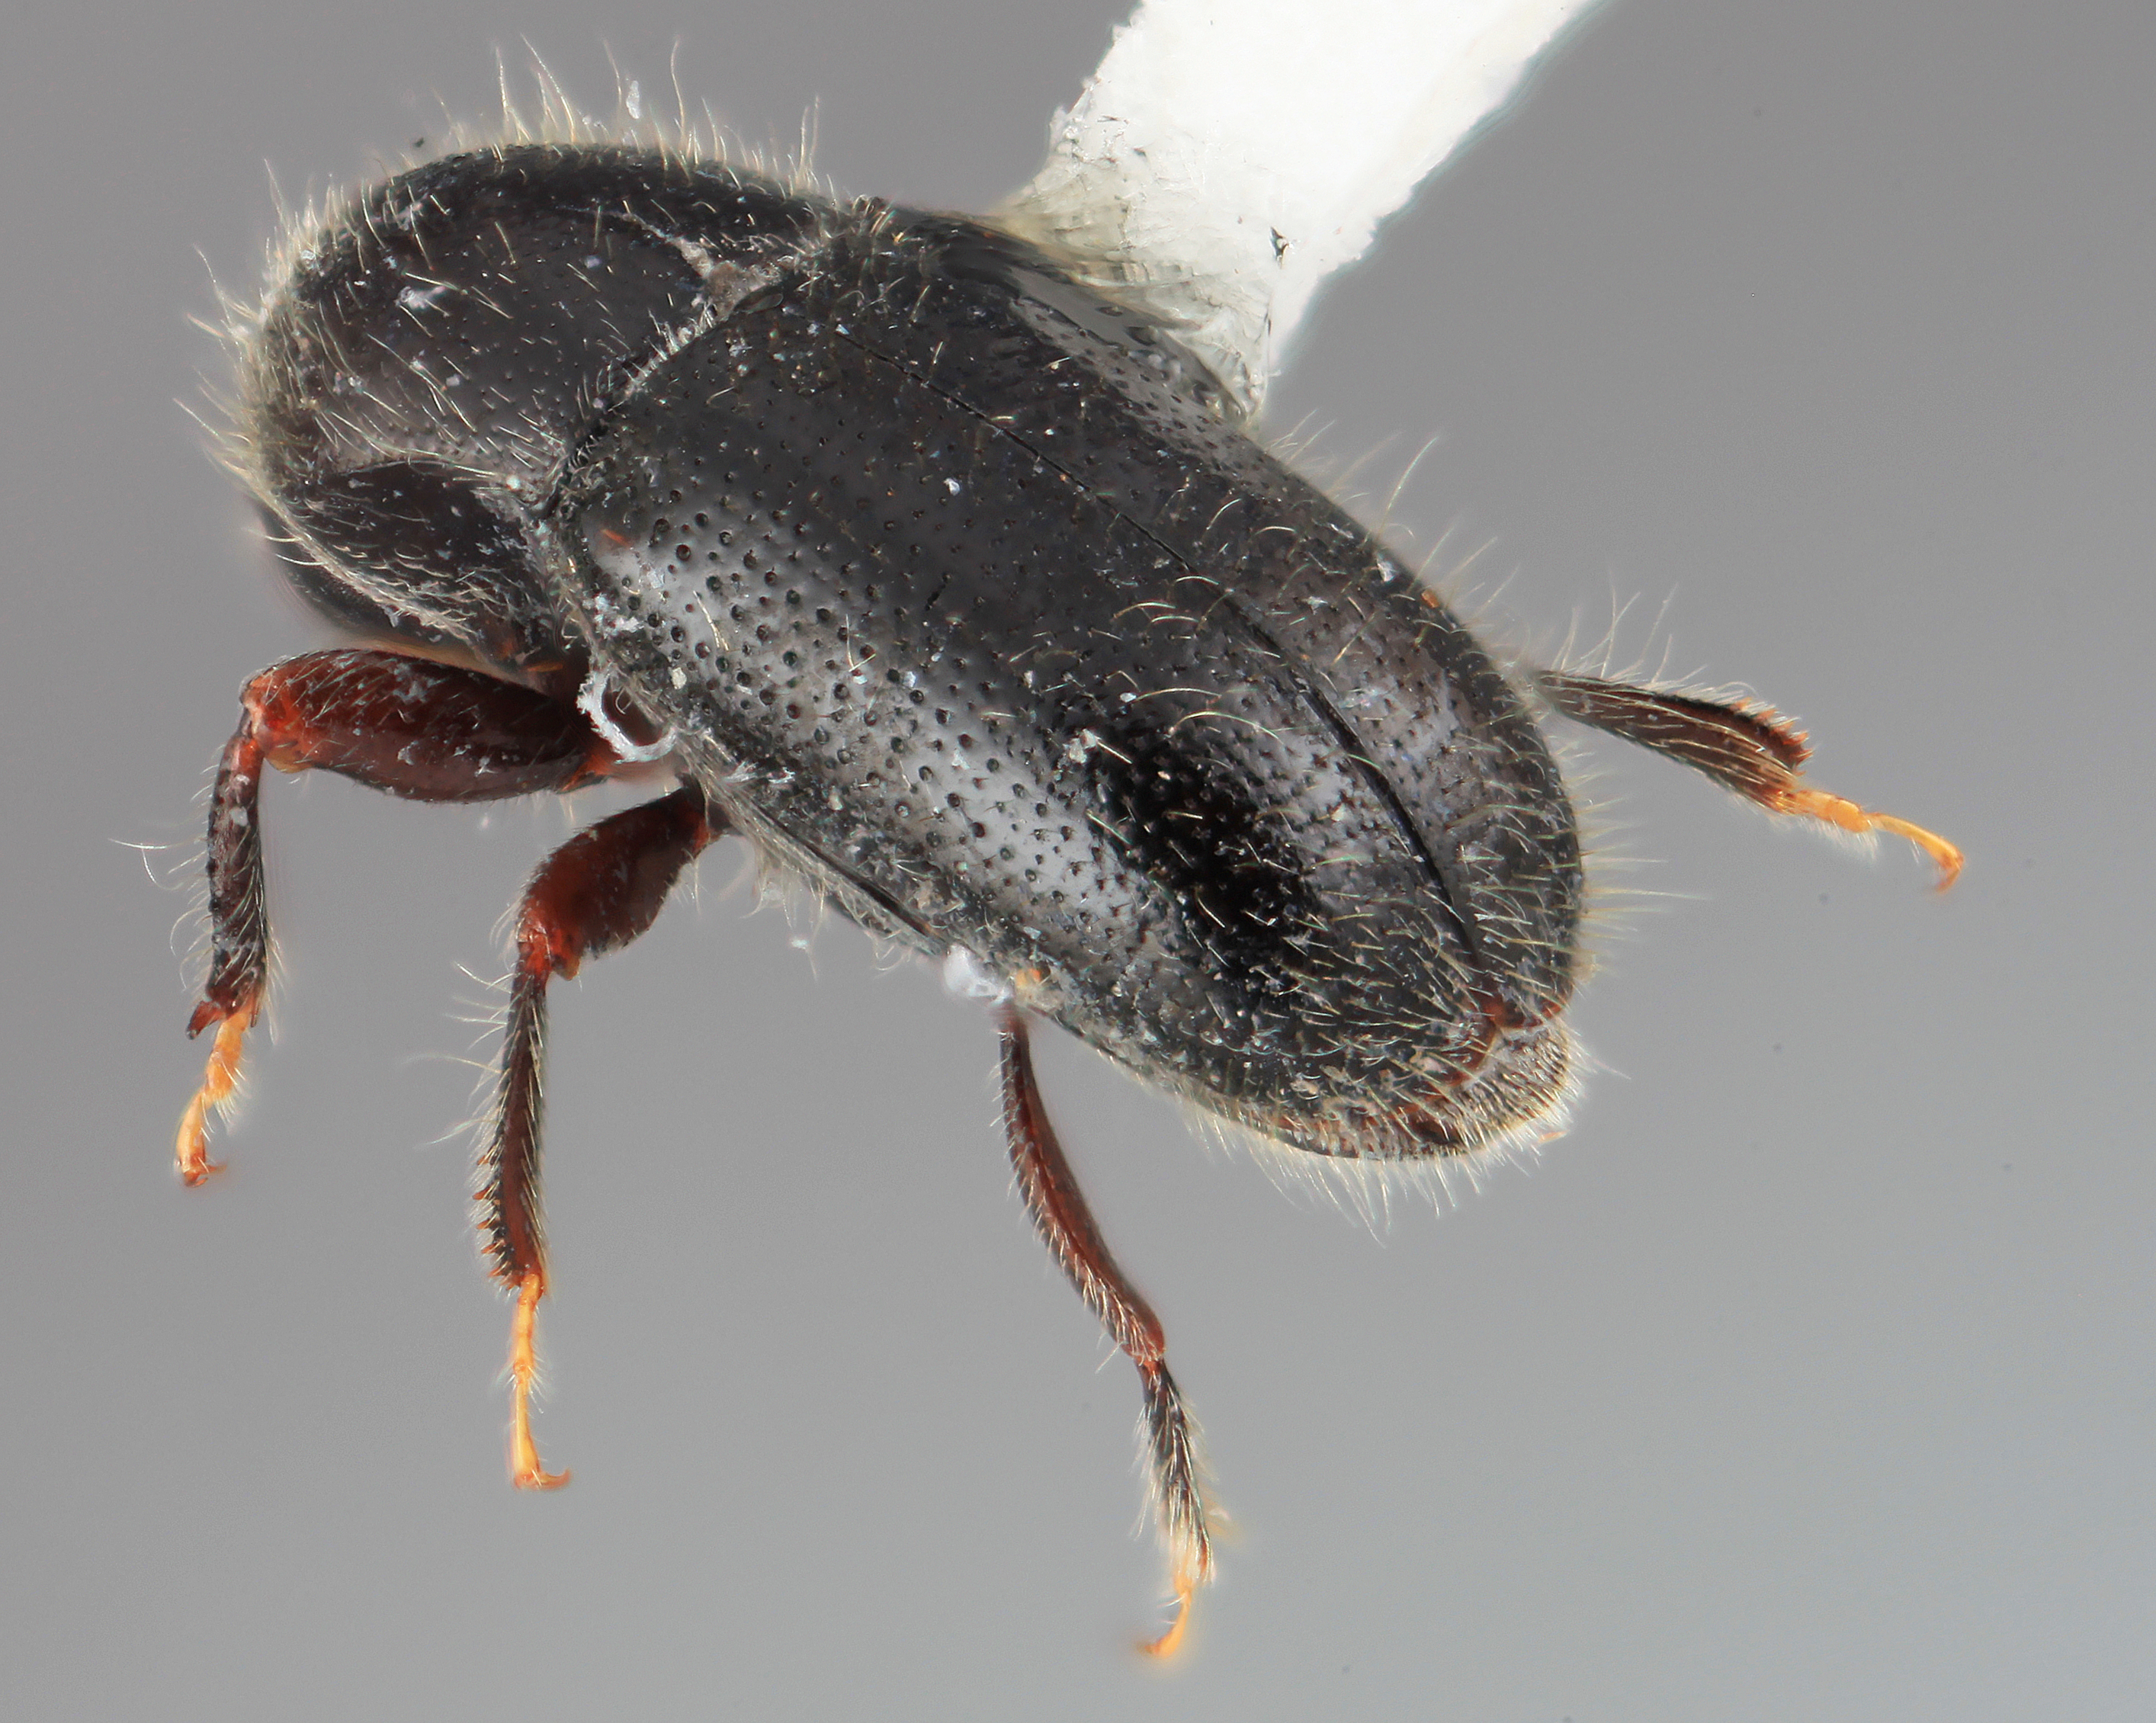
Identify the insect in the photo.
Scolytodes constrictus
